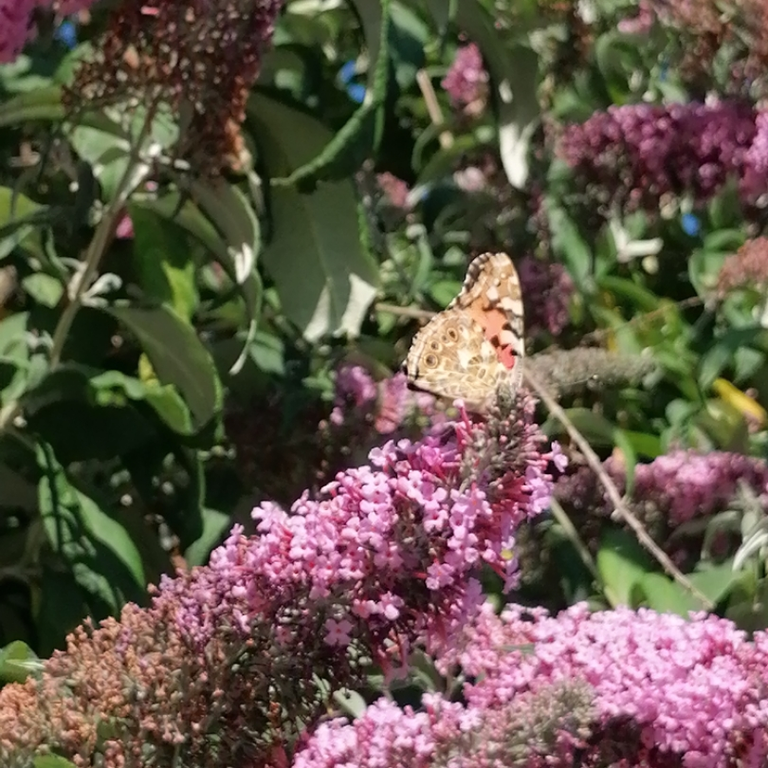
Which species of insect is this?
Vanessa cardui
